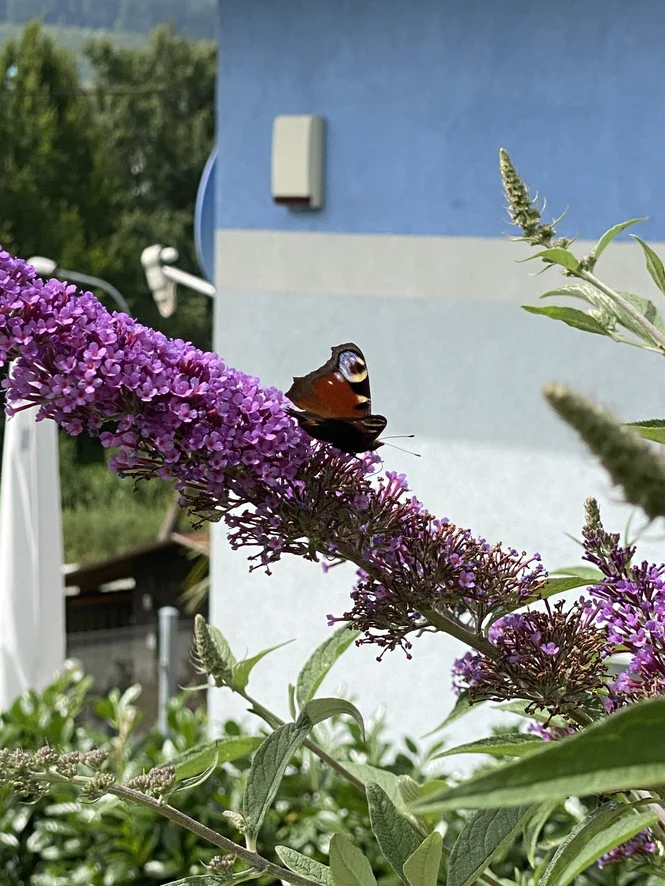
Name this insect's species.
Aglais io
